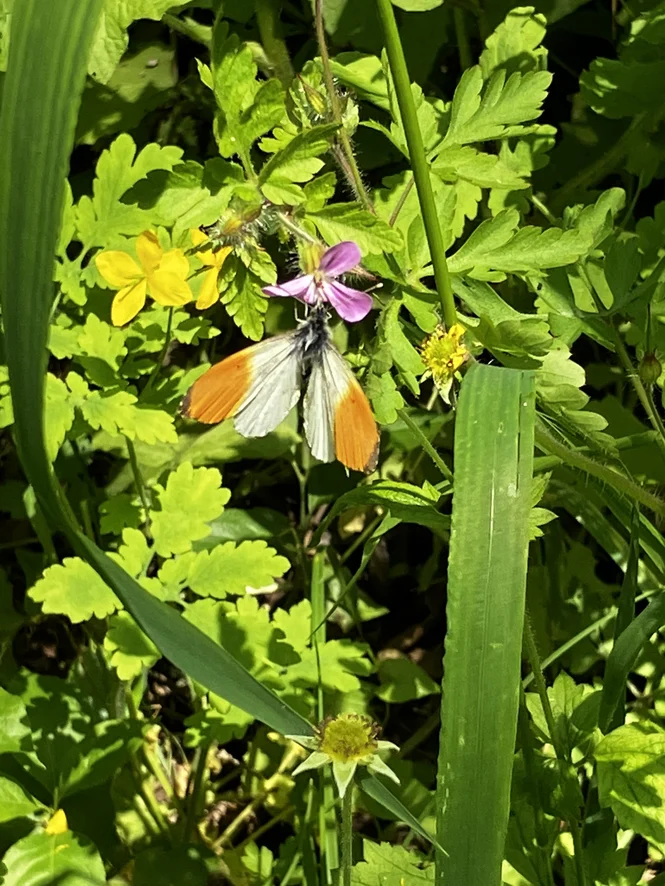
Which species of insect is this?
Anthocharis cardamines
